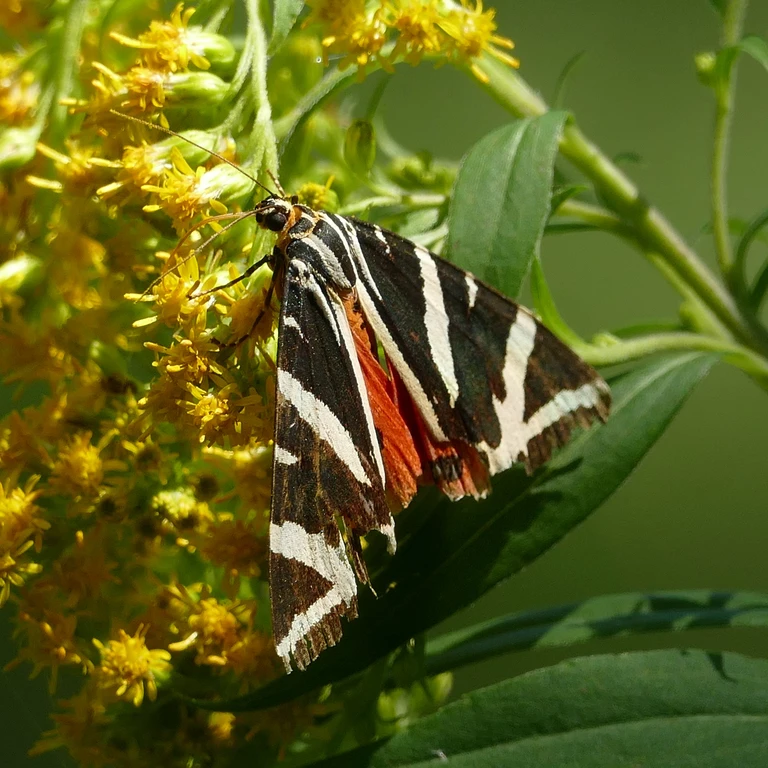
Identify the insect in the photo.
Euplagia quadripunctaria
